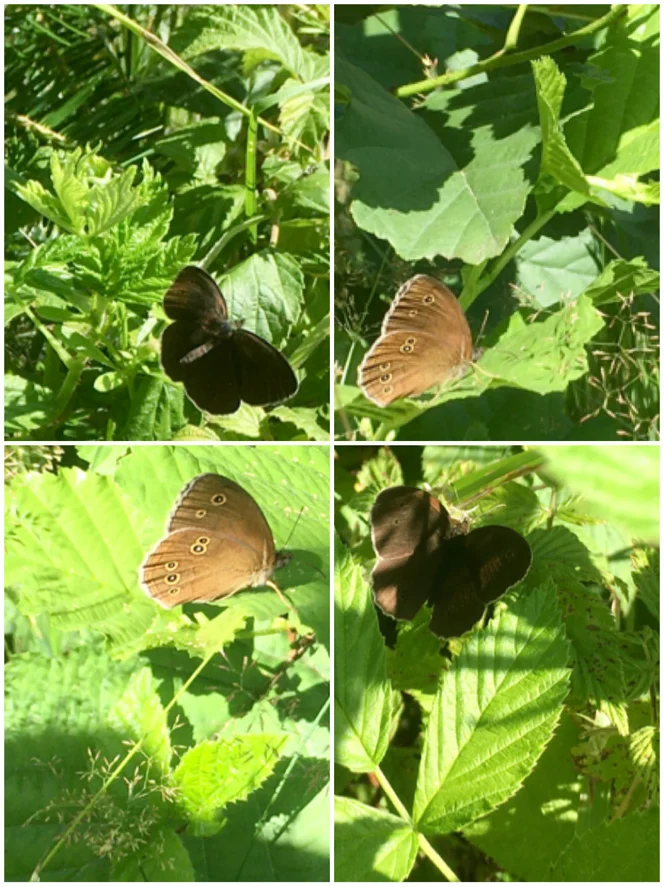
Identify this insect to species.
Aphantopus hyperantus
